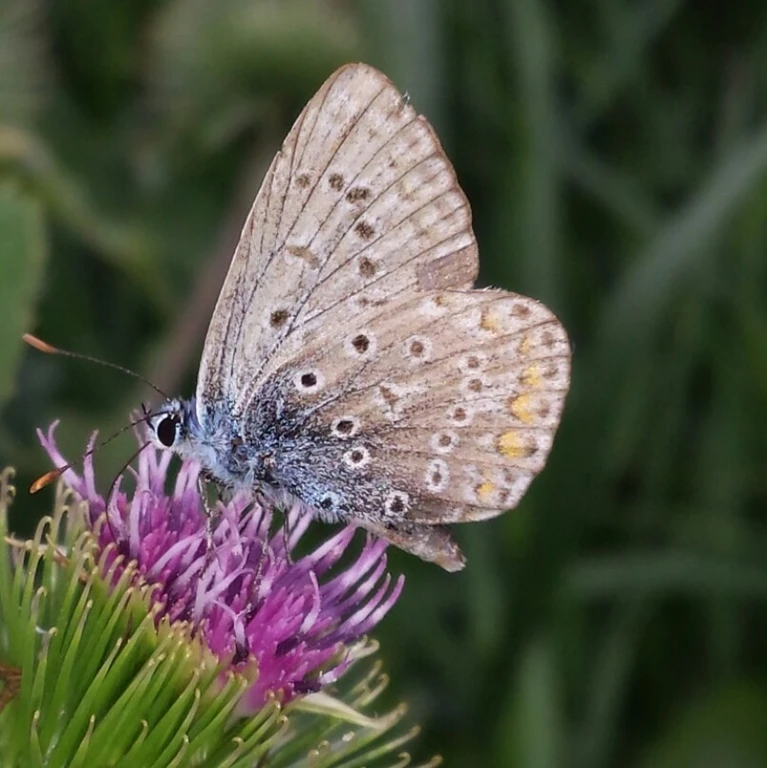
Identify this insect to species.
Polyommatus icarus
